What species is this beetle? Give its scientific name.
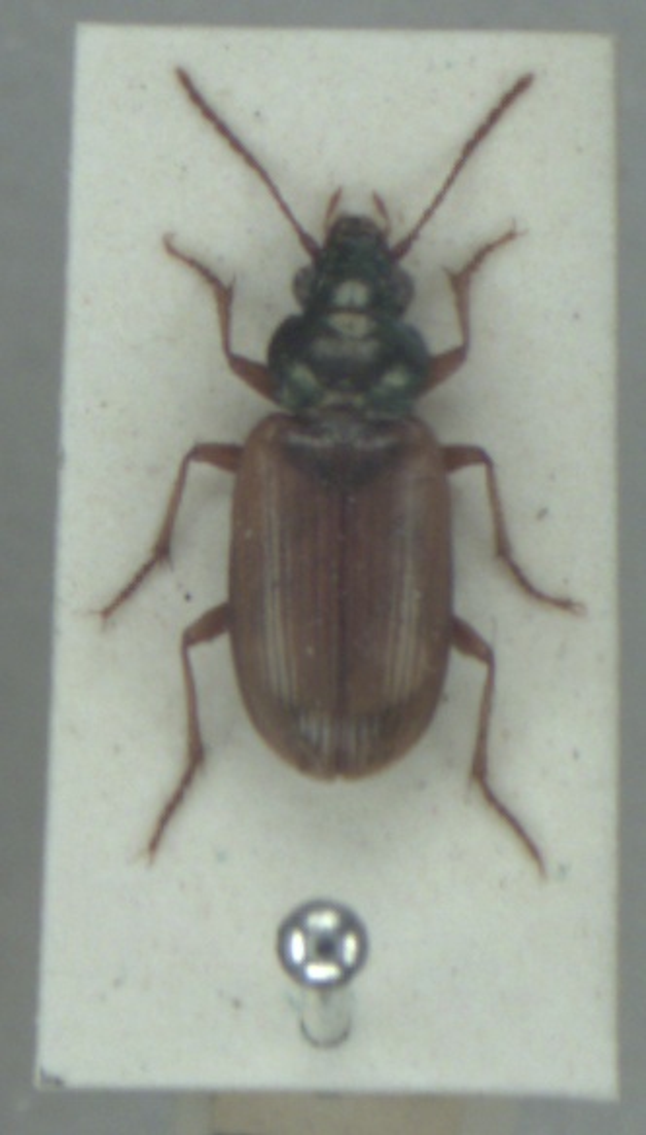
Pogonus luridipennis
